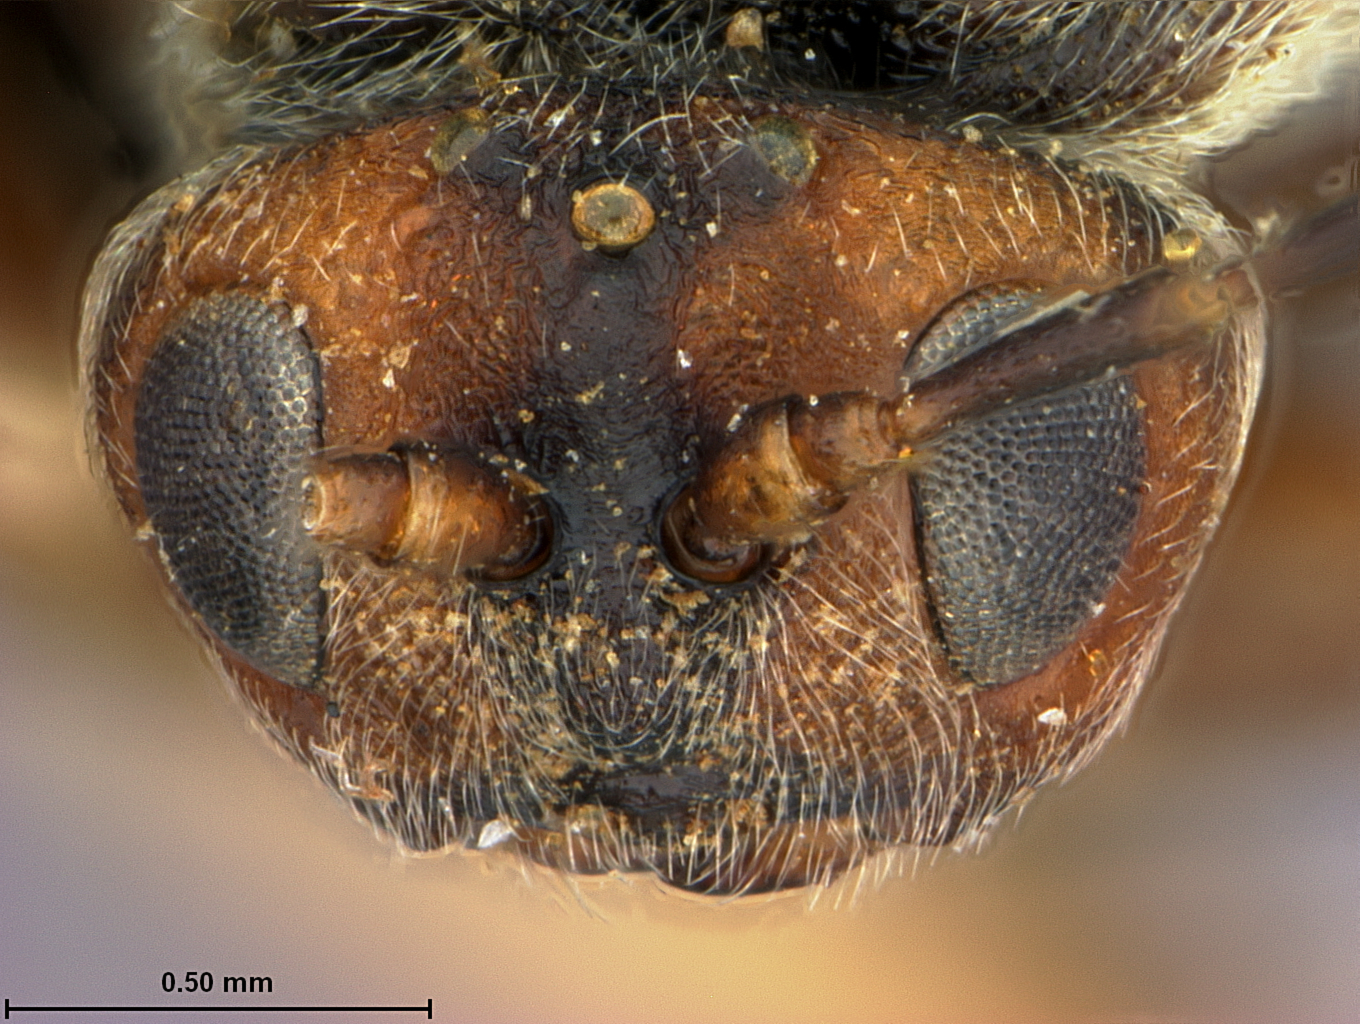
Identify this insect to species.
Holcaspis bassetti
